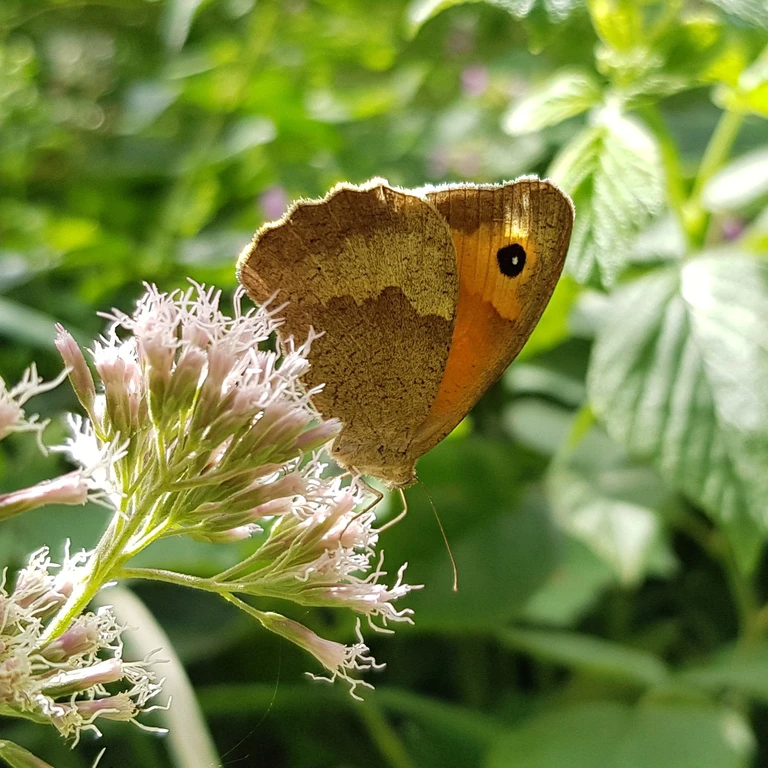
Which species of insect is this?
Maniola jurtina
